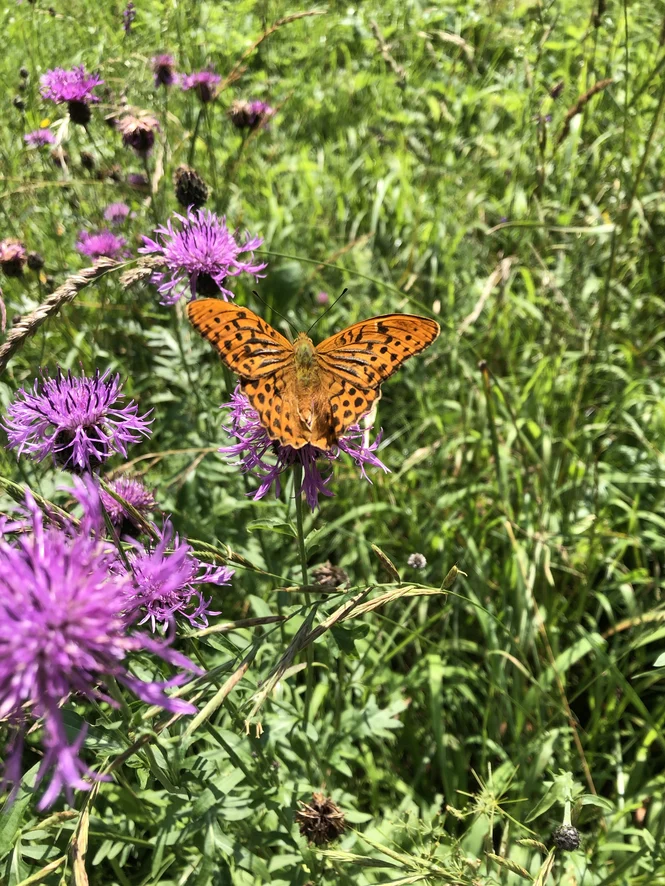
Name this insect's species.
Argynnis paphia
